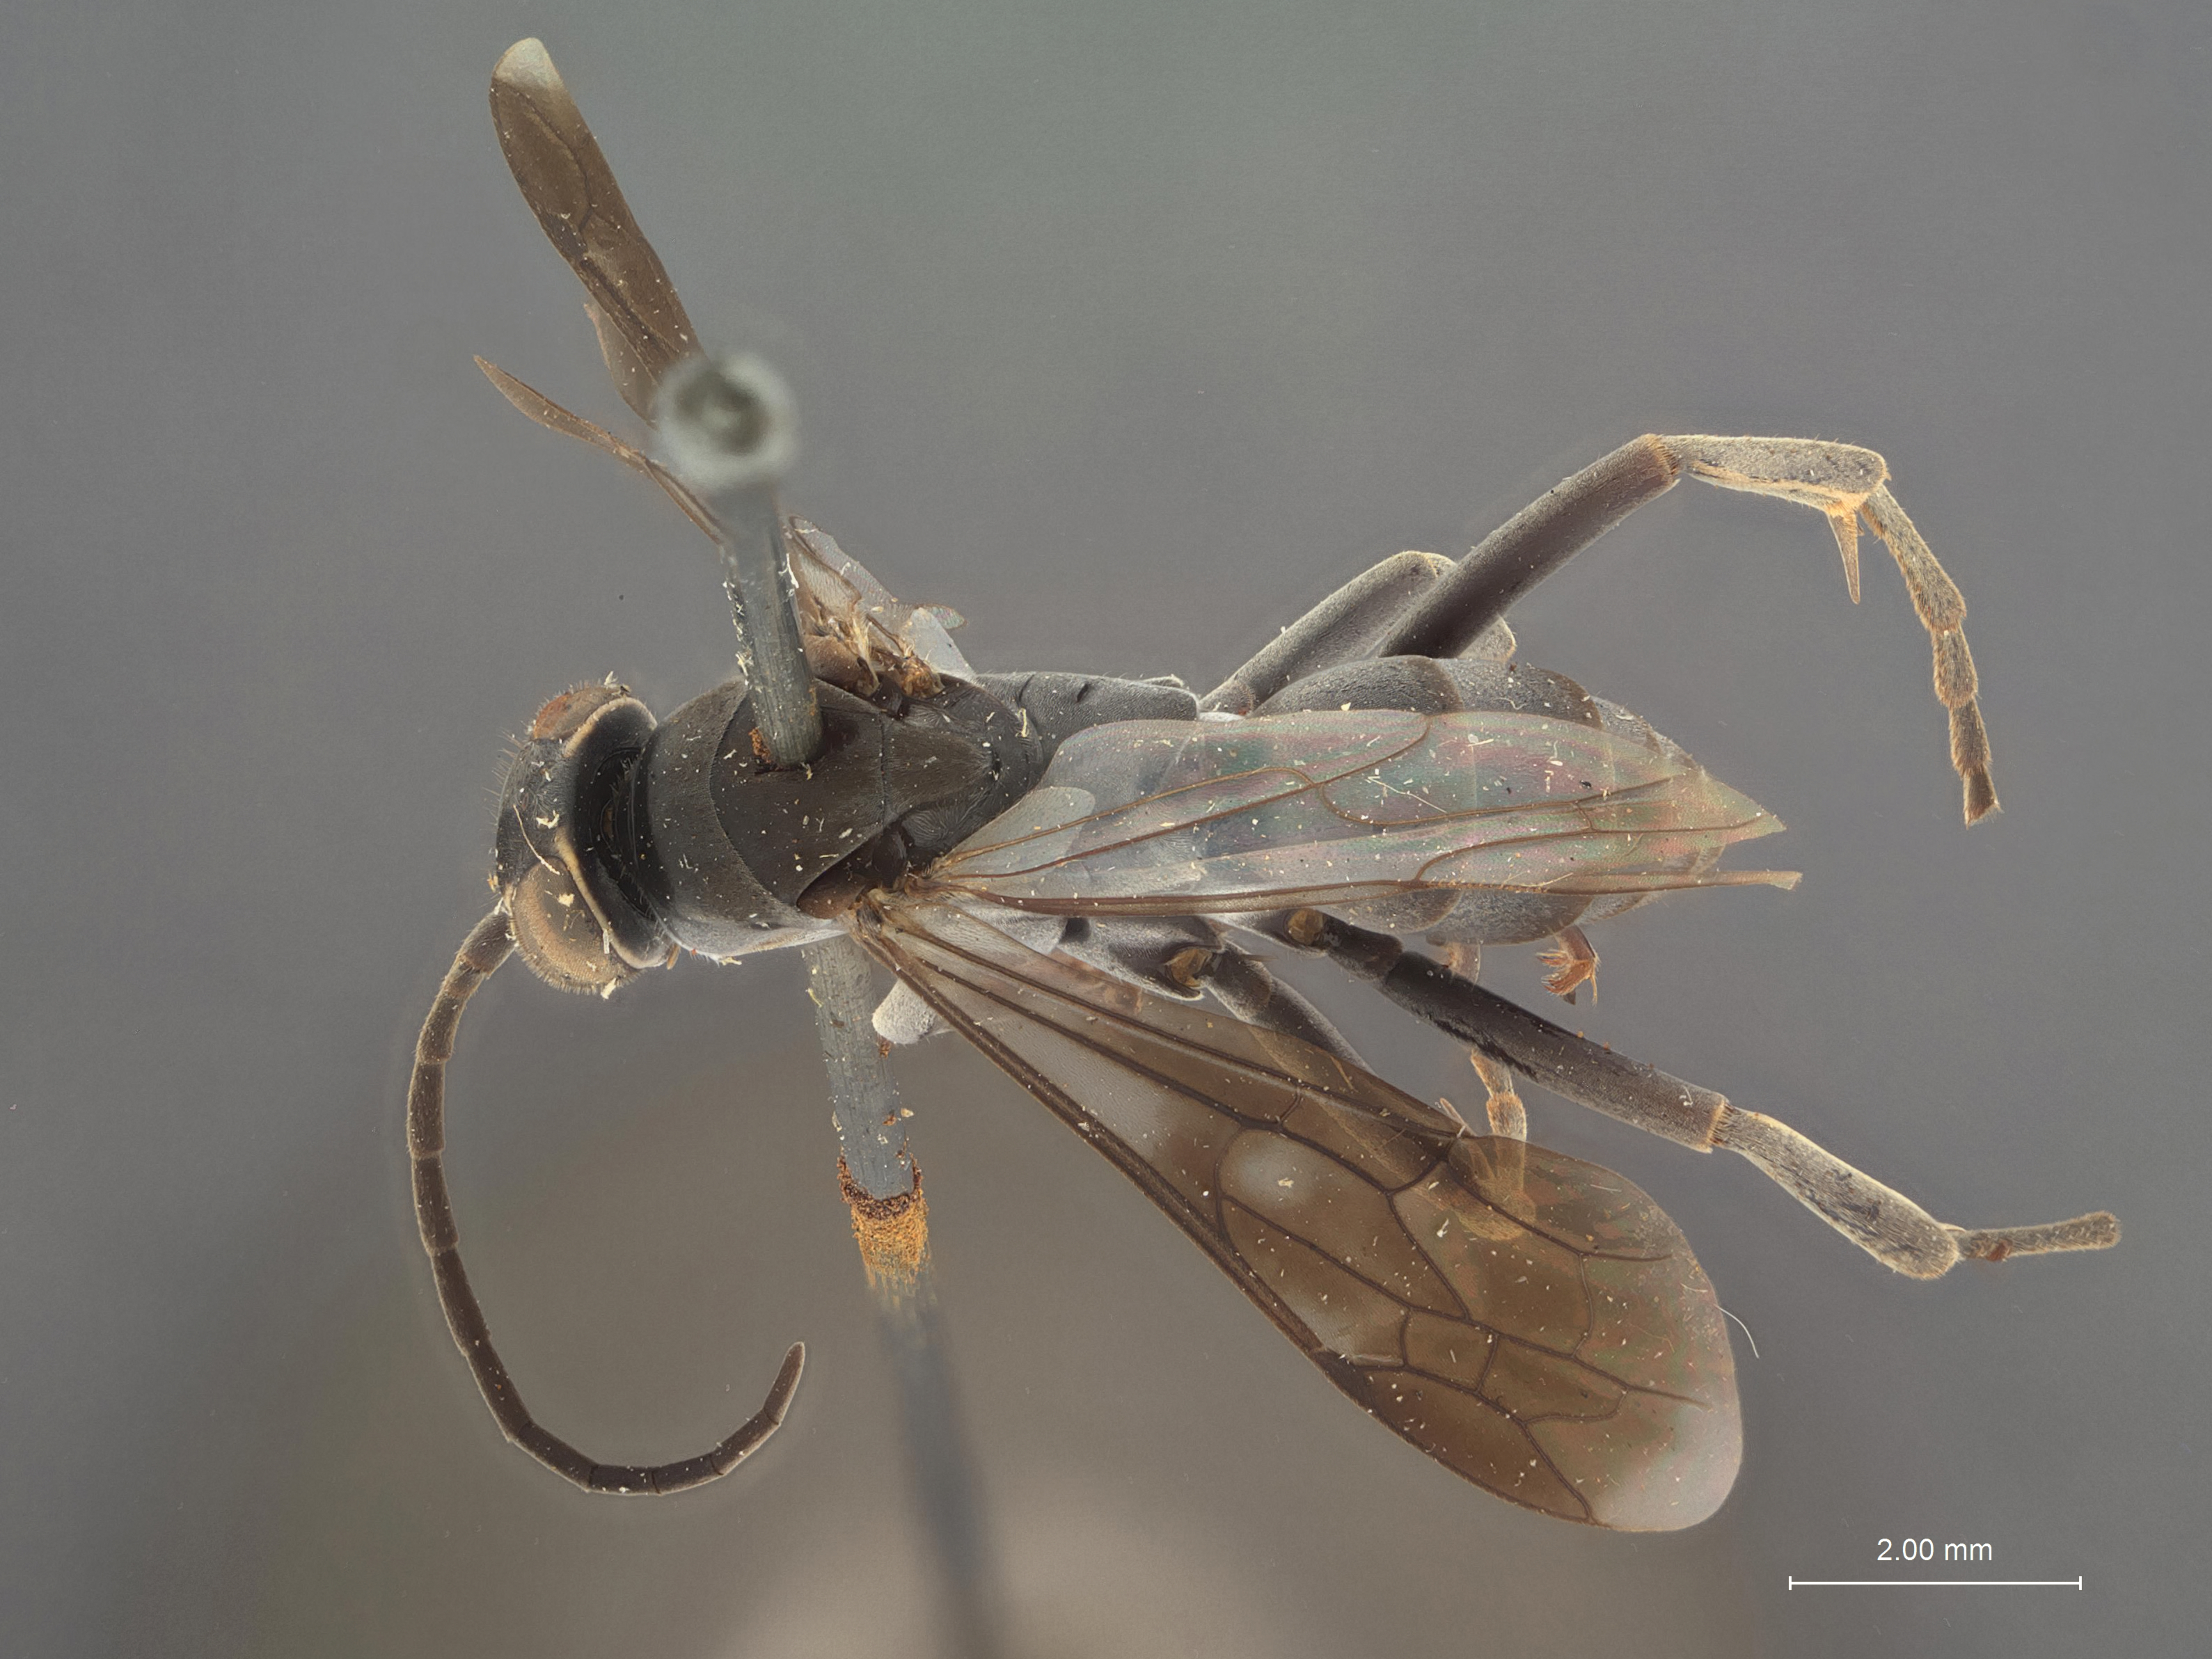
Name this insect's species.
Minotocyphus gracilis
